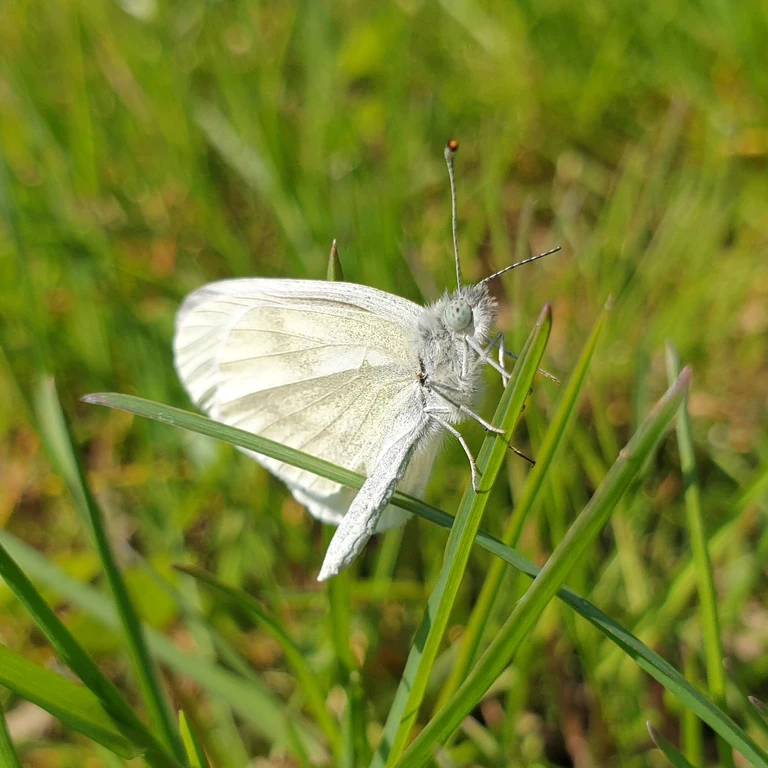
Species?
Leptidea sinapis/juvernica
